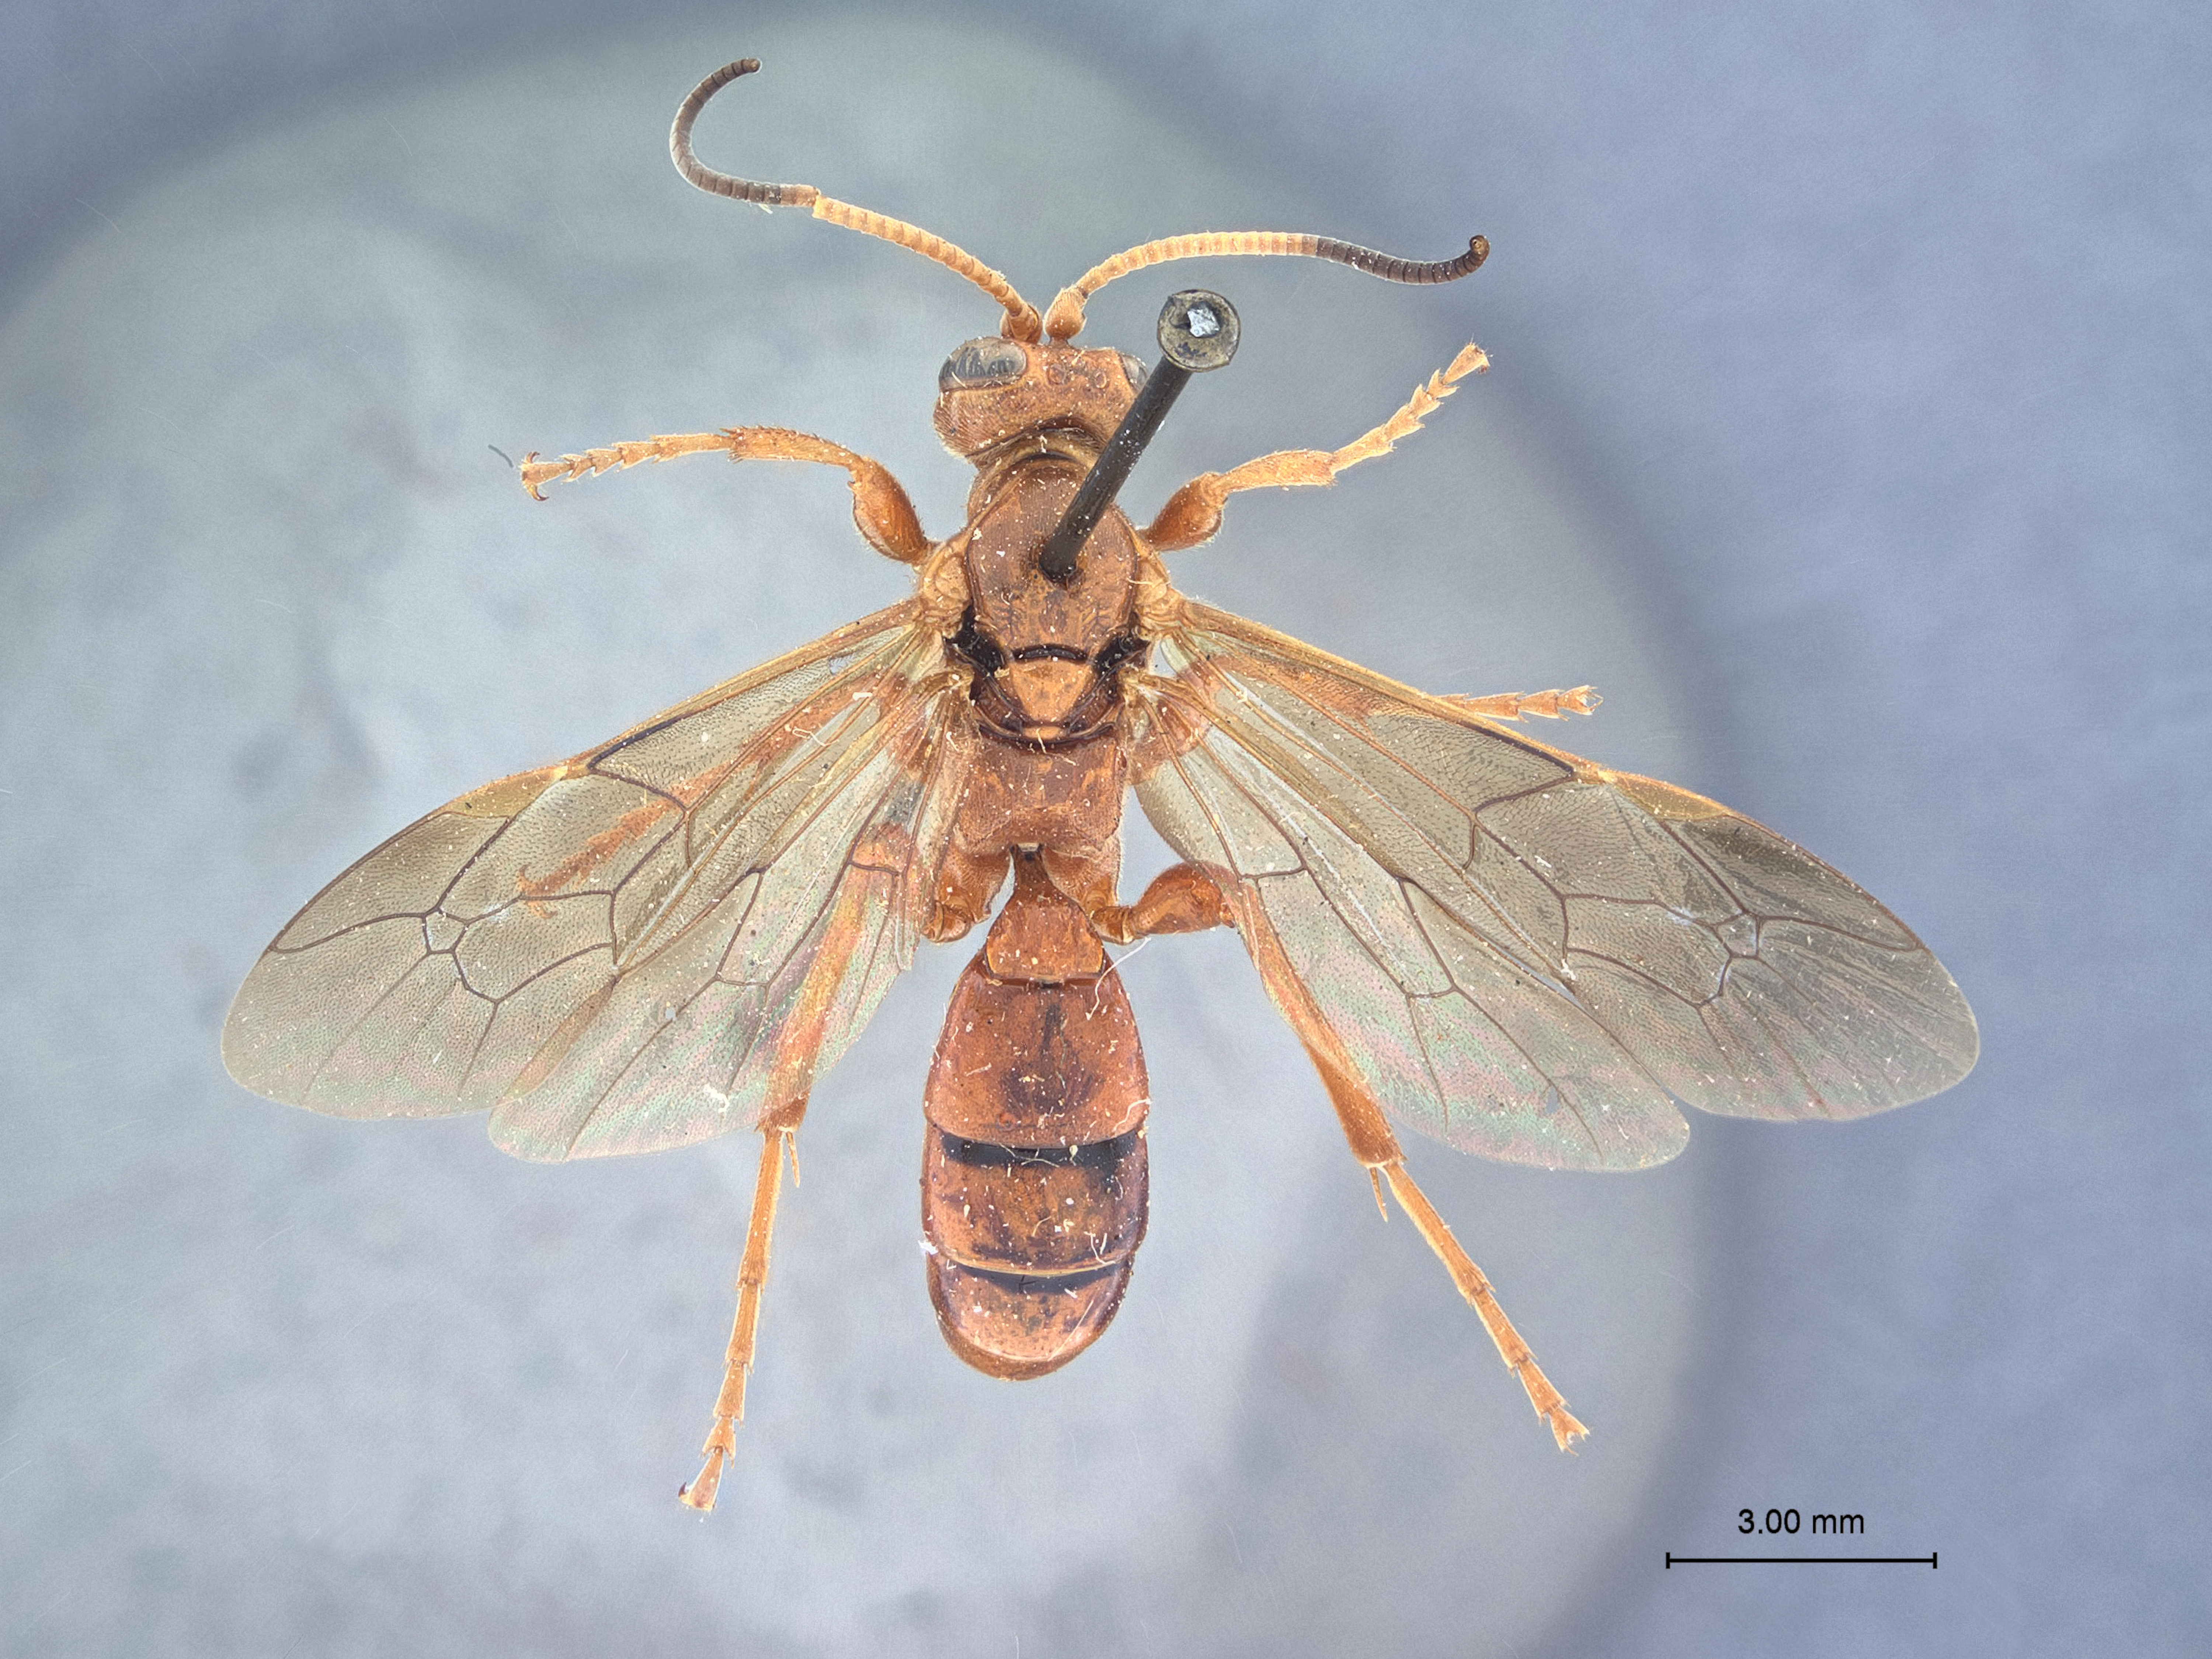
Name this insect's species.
Ichneumon koebelei
